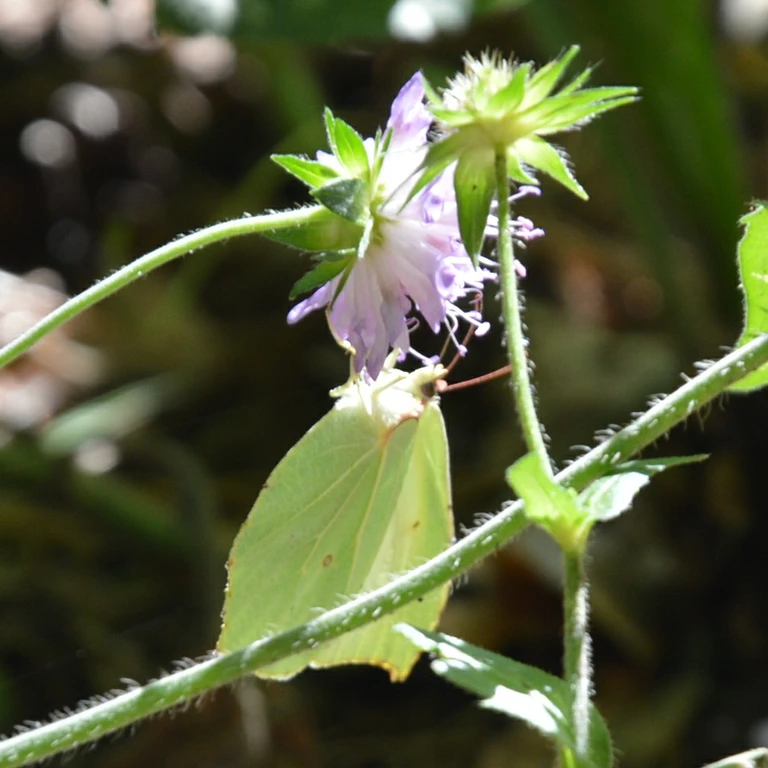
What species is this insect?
Gonepteryx rhamni
